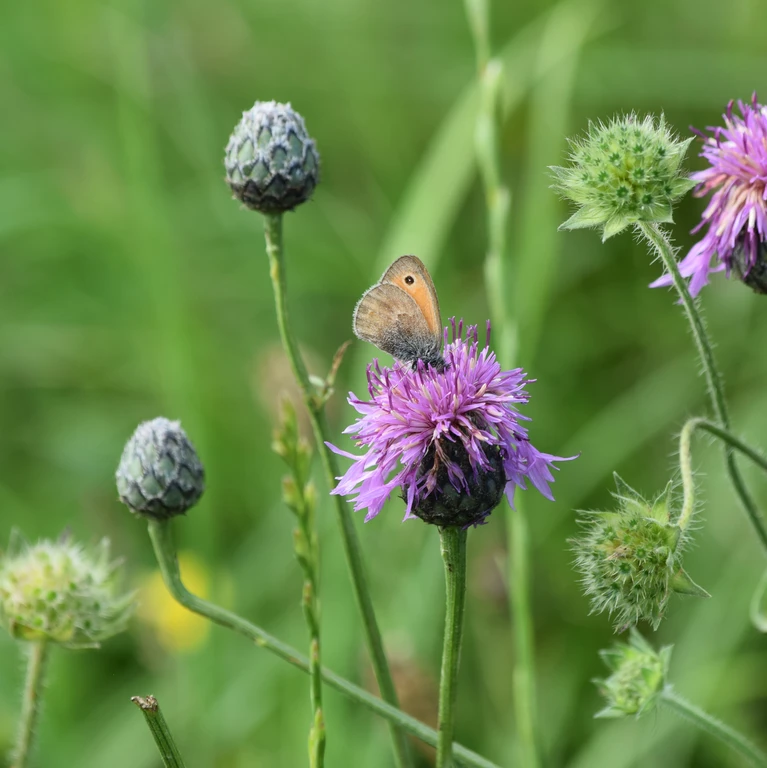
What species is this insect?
Coenonympha pamphilus
